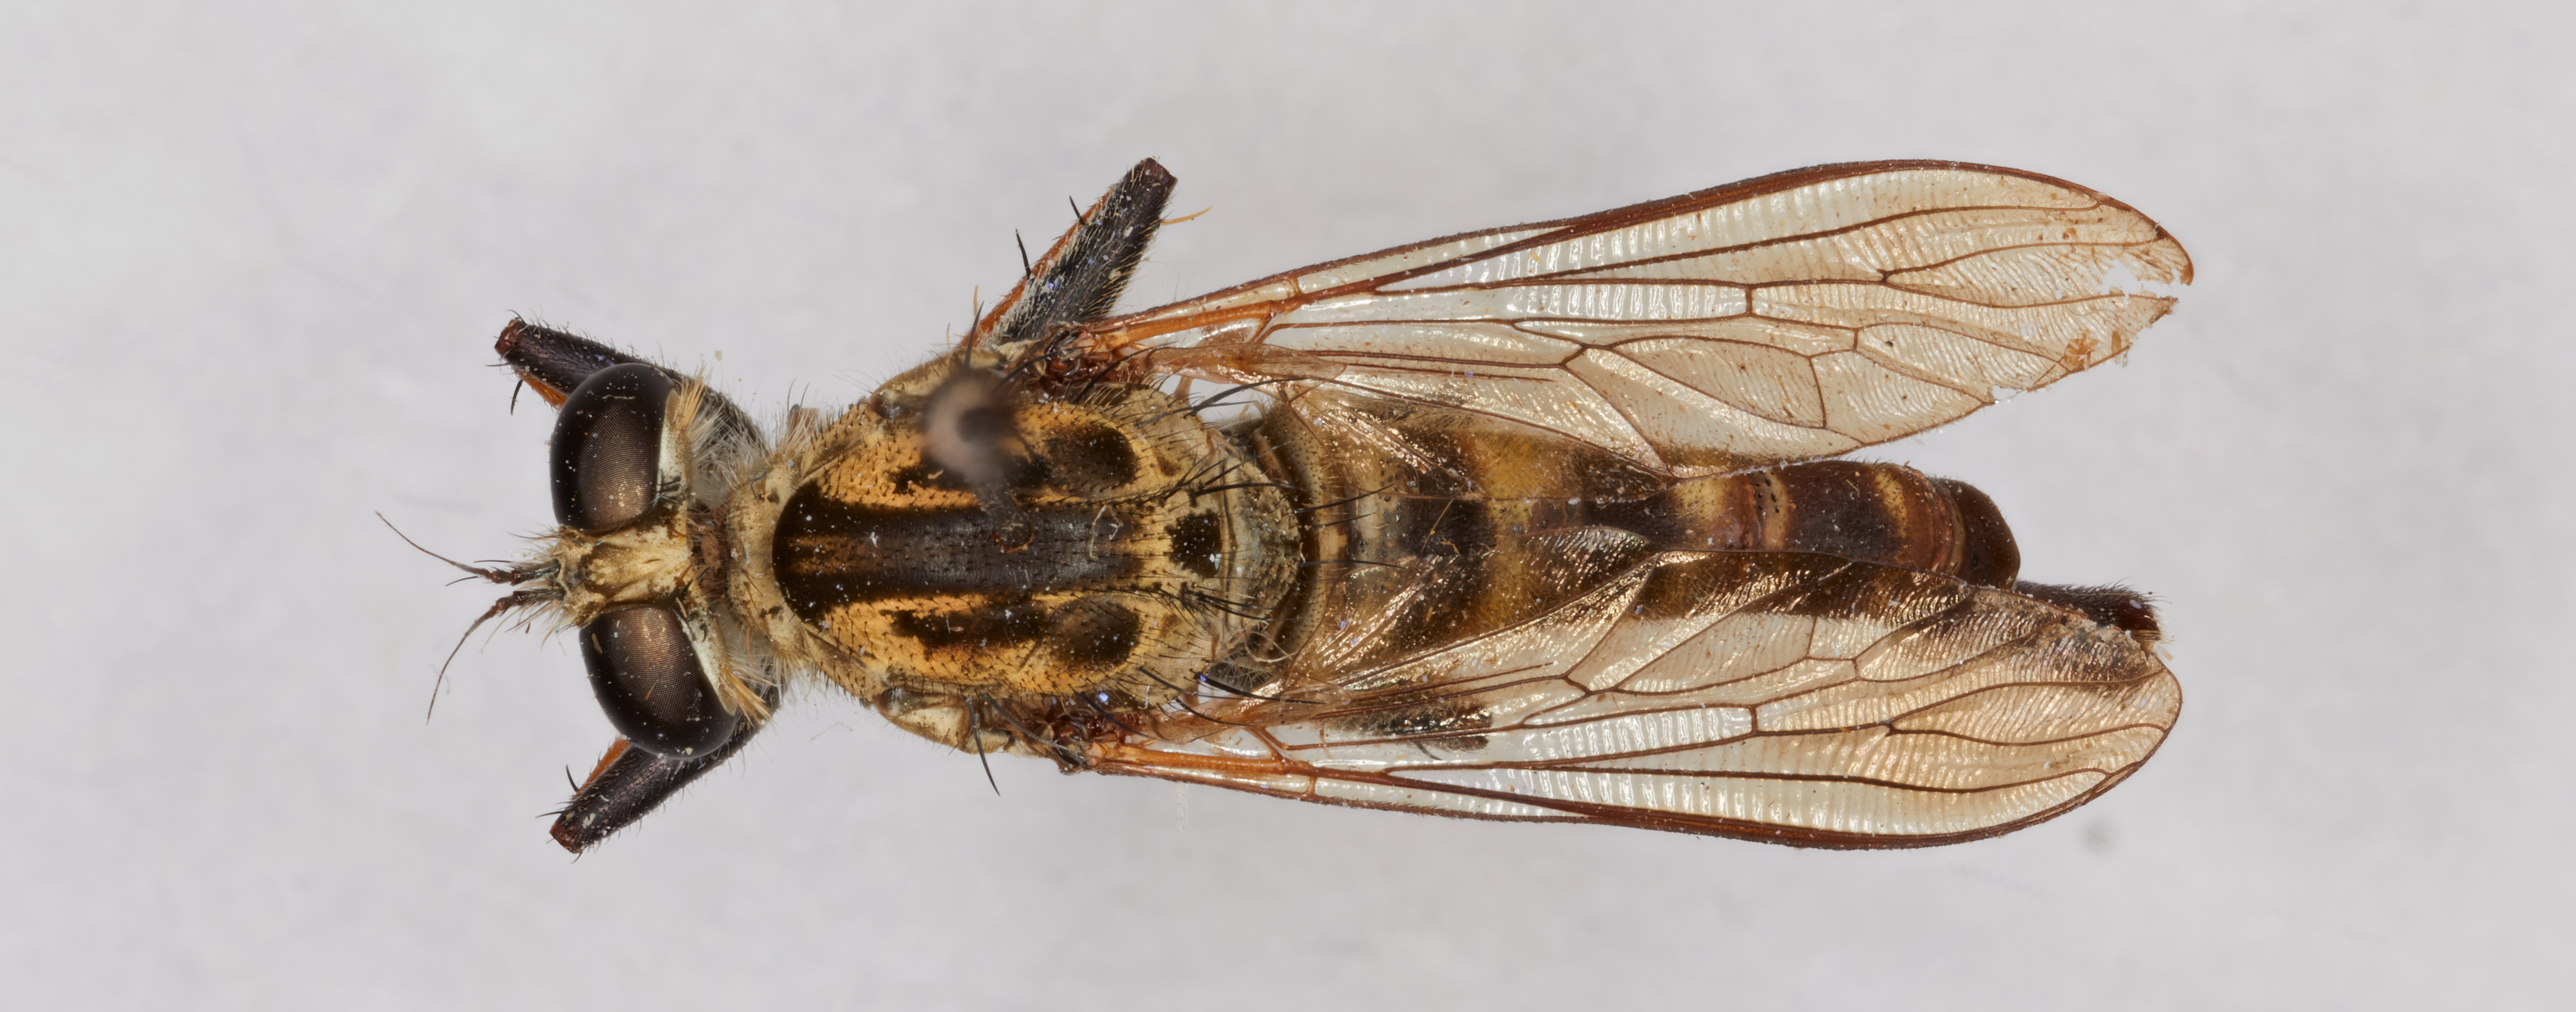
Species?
Efferia insula
